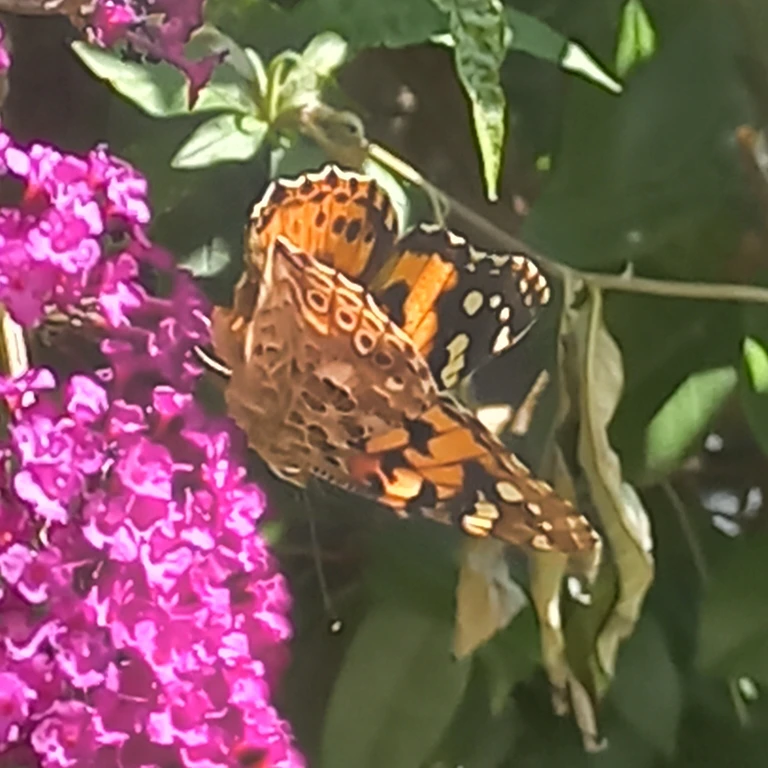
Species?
Vanessa cardui
